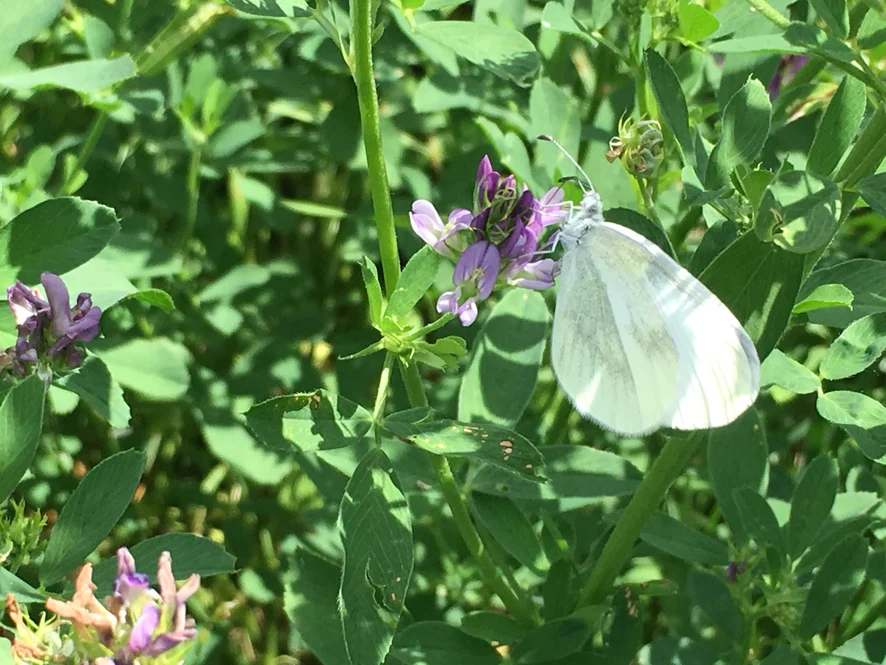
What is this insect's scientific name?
Leptidea sinapis/juvernica
